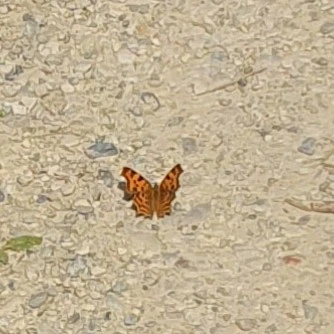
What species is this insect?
Polygonia c-album
